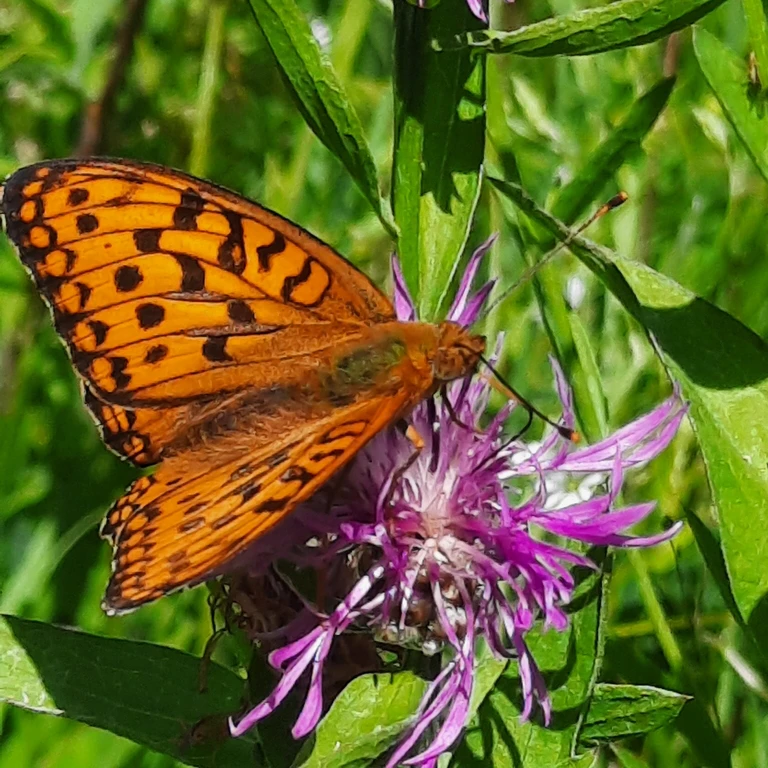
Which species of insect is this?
Fabriciana adippe
